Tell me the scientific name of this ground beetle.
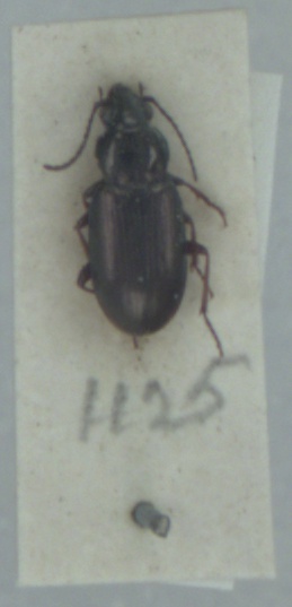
Pogonus chalceus
